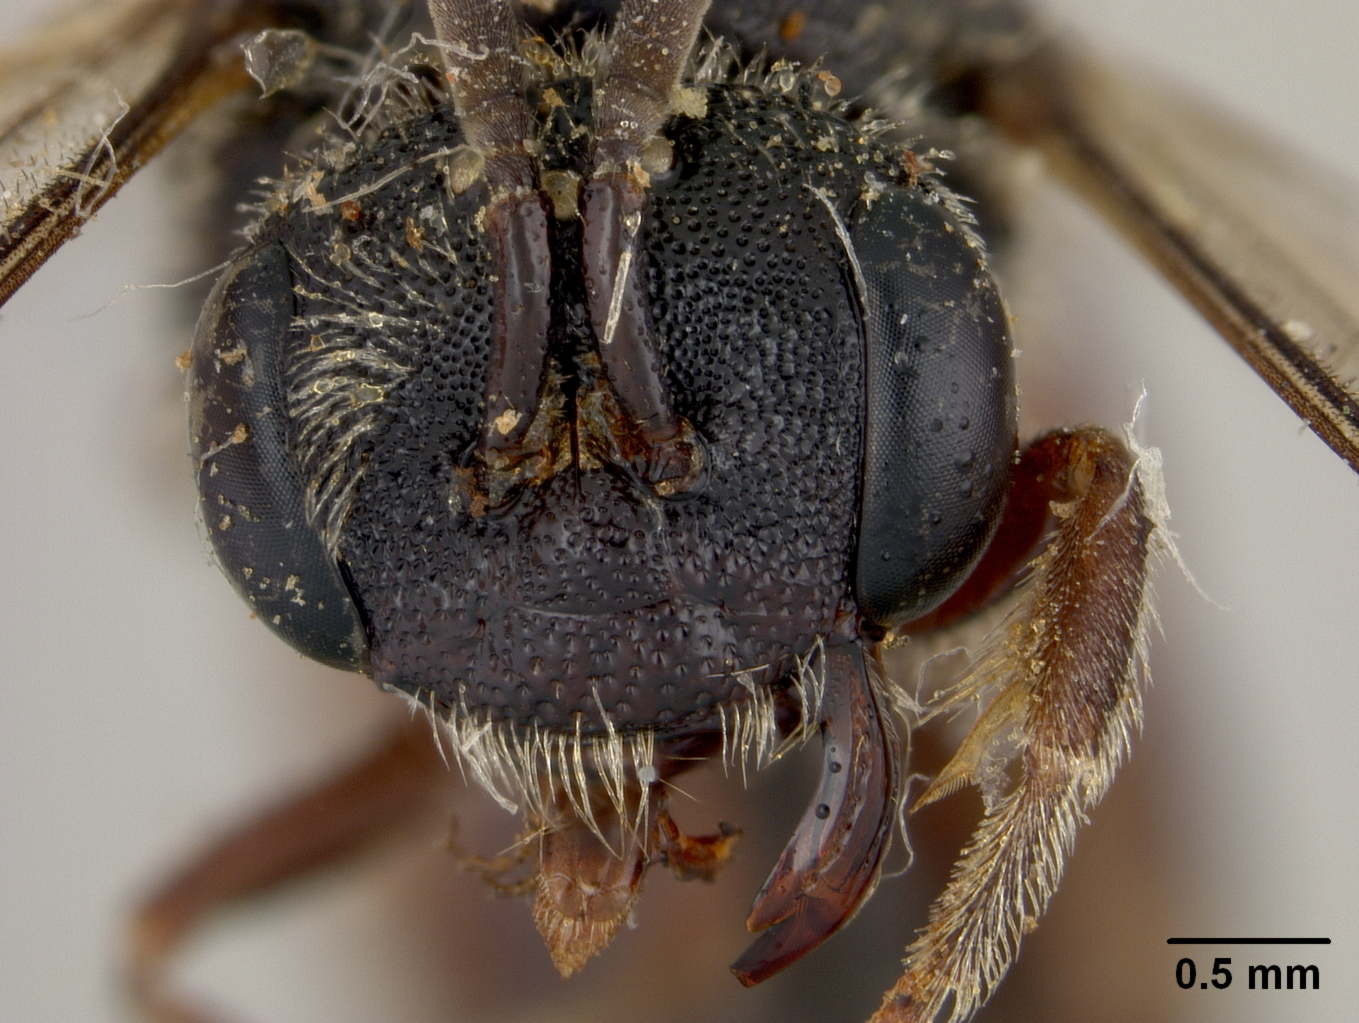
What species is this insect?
Sphecodes lautus
